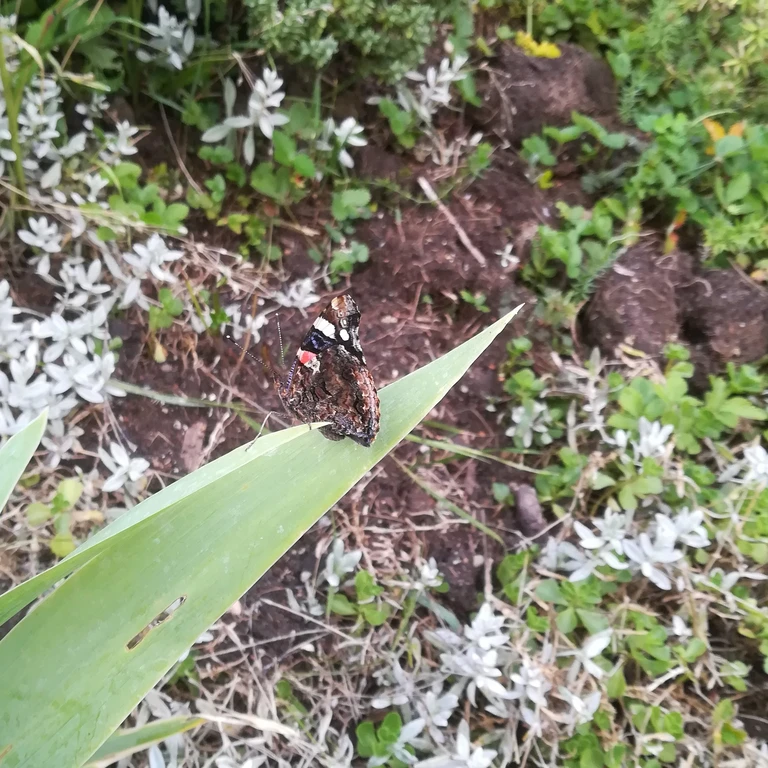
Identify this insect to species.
Vanessa atalanta
